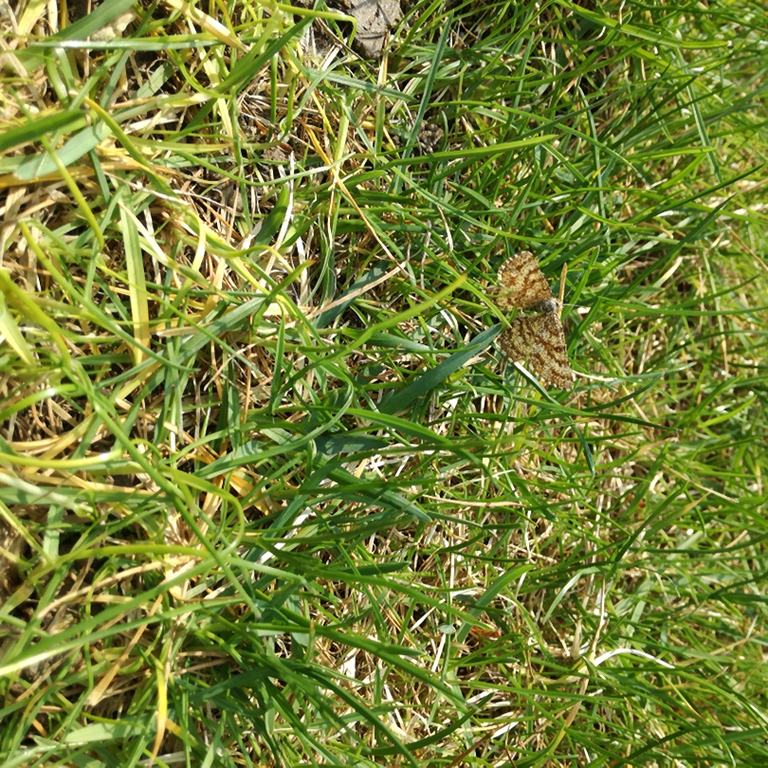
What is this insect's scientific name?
Ematurga atomaria
